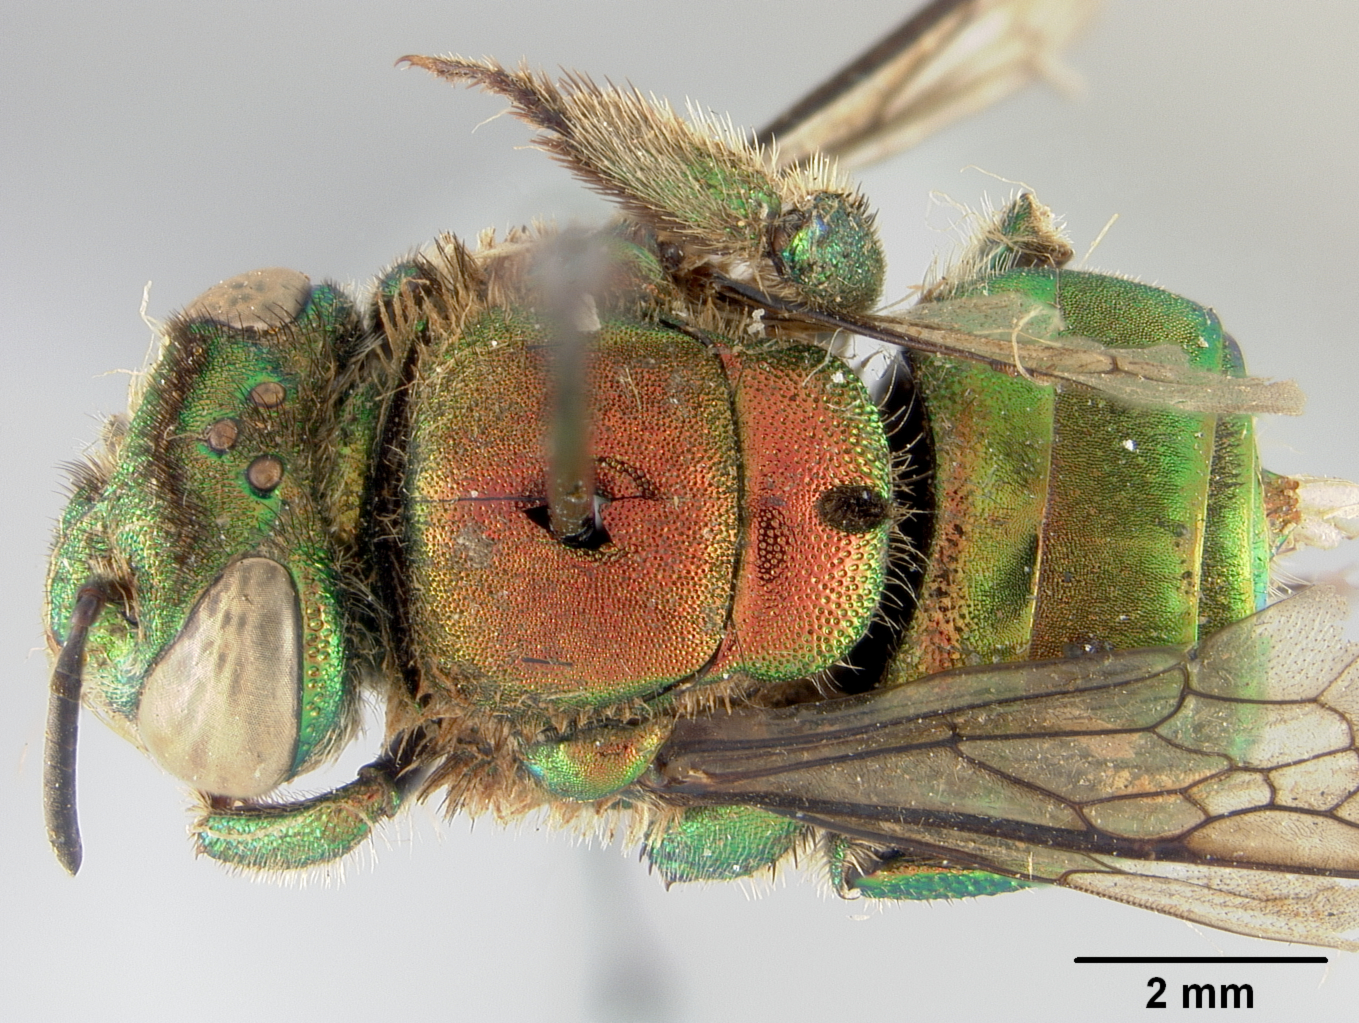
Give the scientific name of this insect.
Euglossa variabilis
